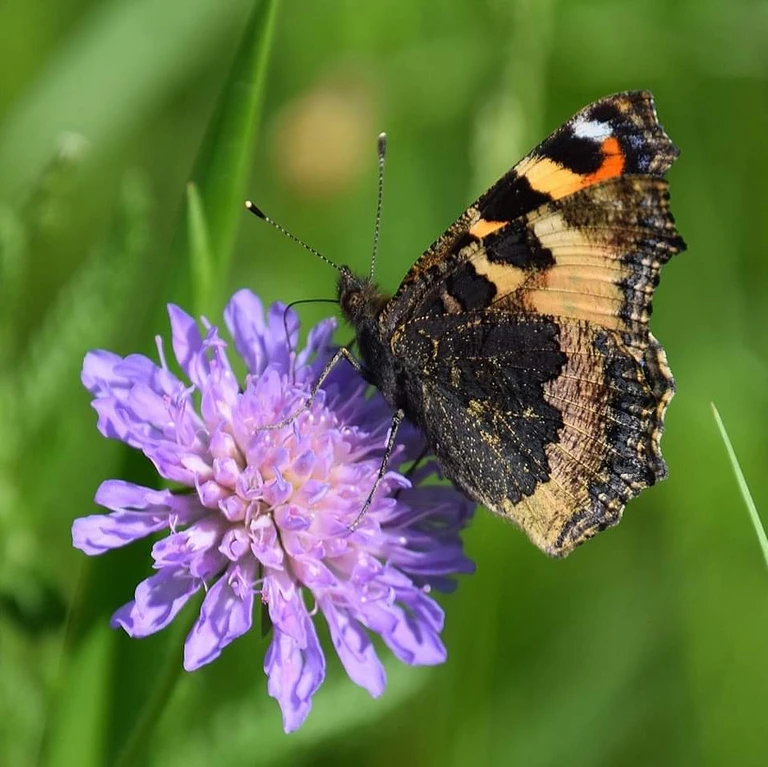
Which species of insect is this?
Aglais urticae
